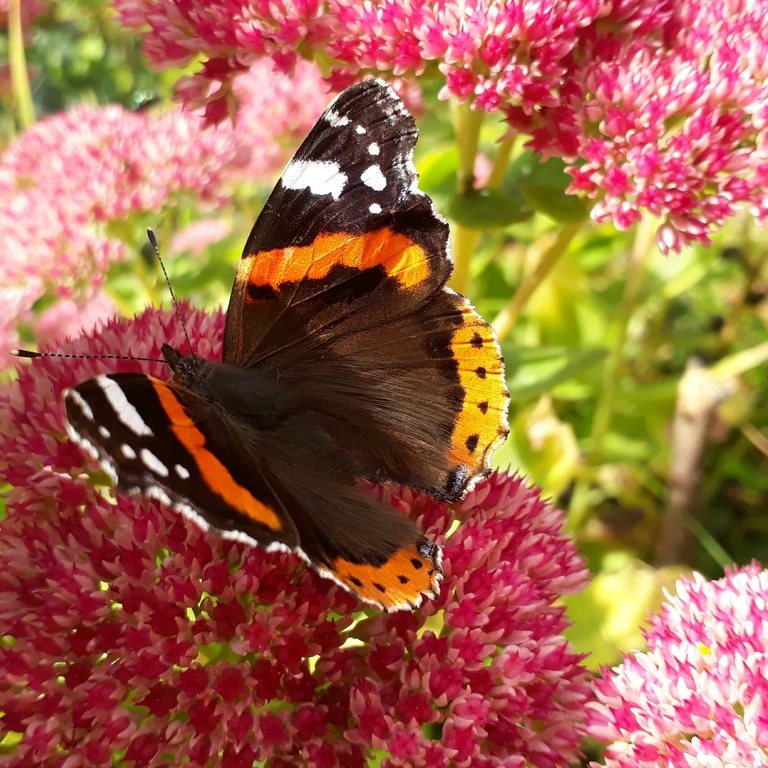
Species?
Vanessa atalanta
